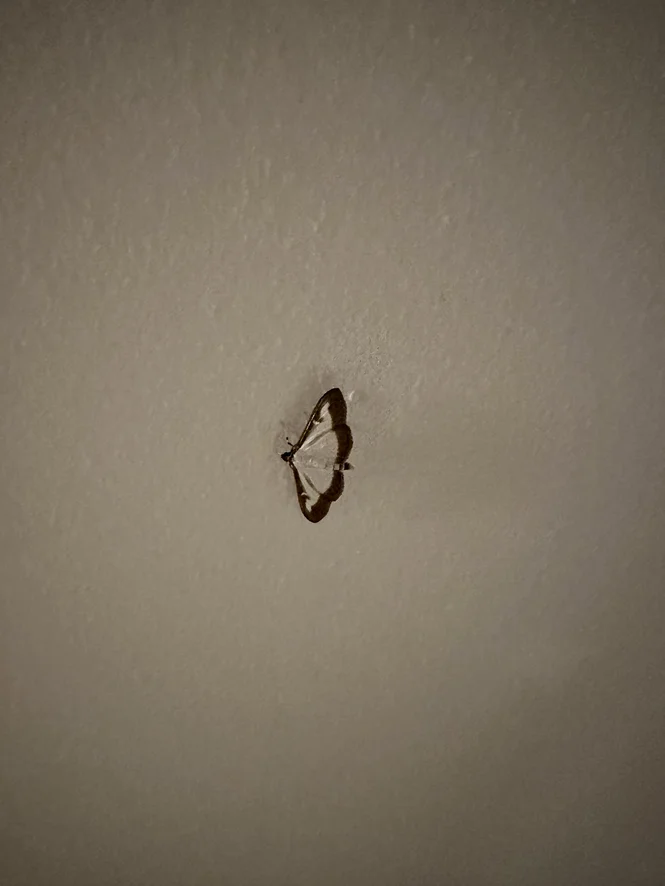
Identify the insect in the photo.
Cydalima perspectalis
